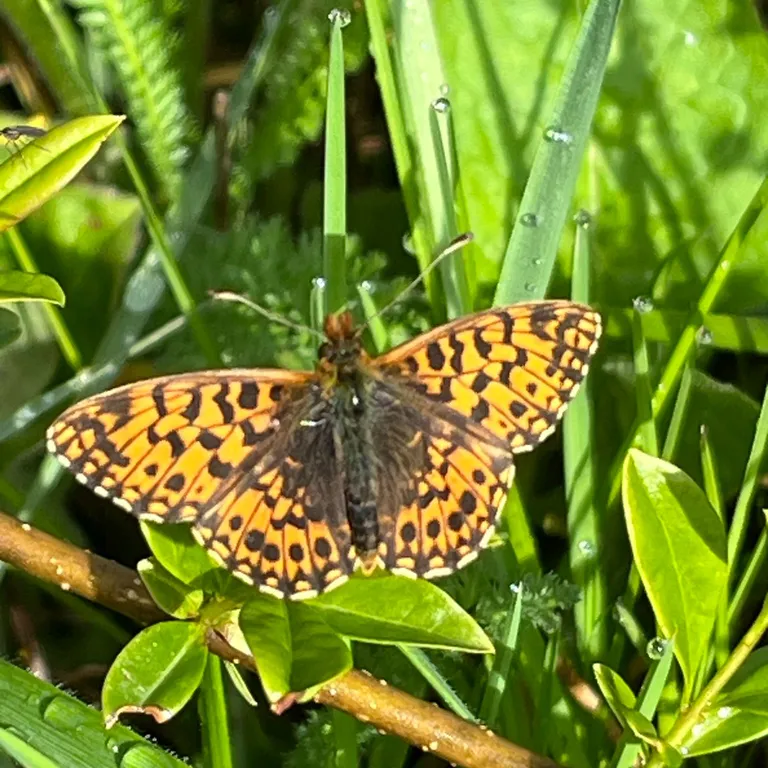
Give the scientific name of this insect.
Boloria dia
